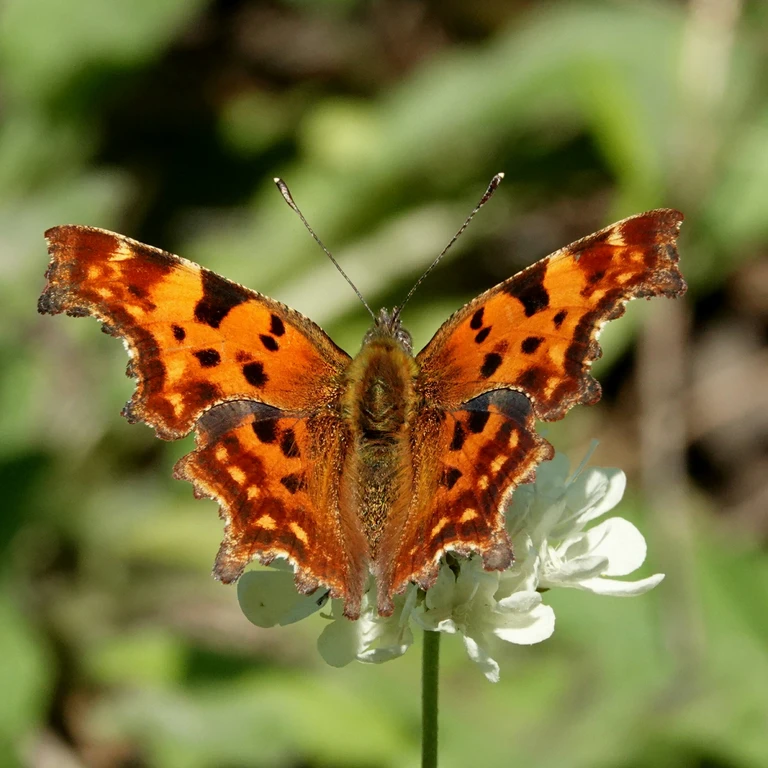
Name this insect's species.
Polygonia c-album
